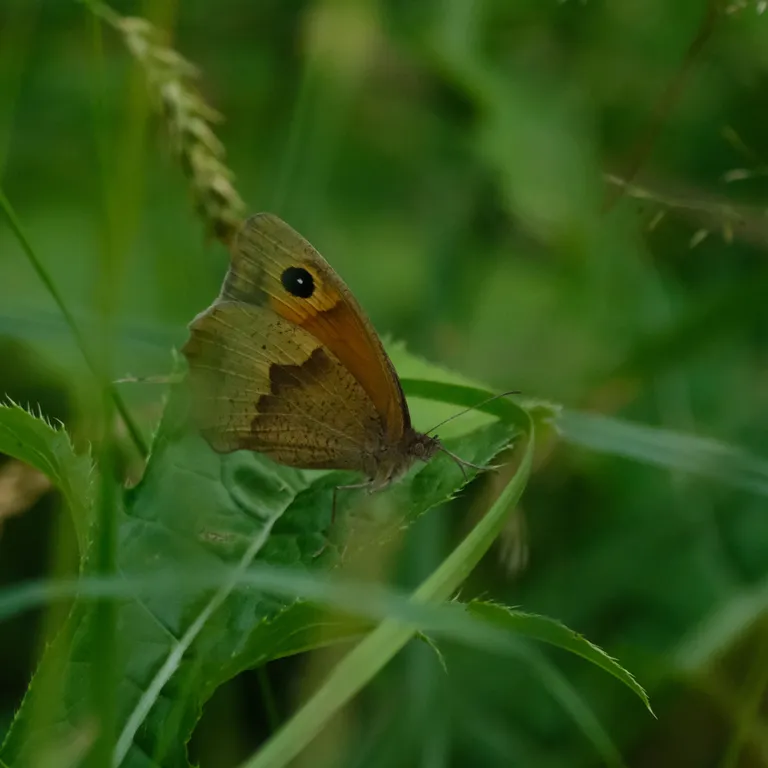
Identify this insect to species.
Maniola jurtina
